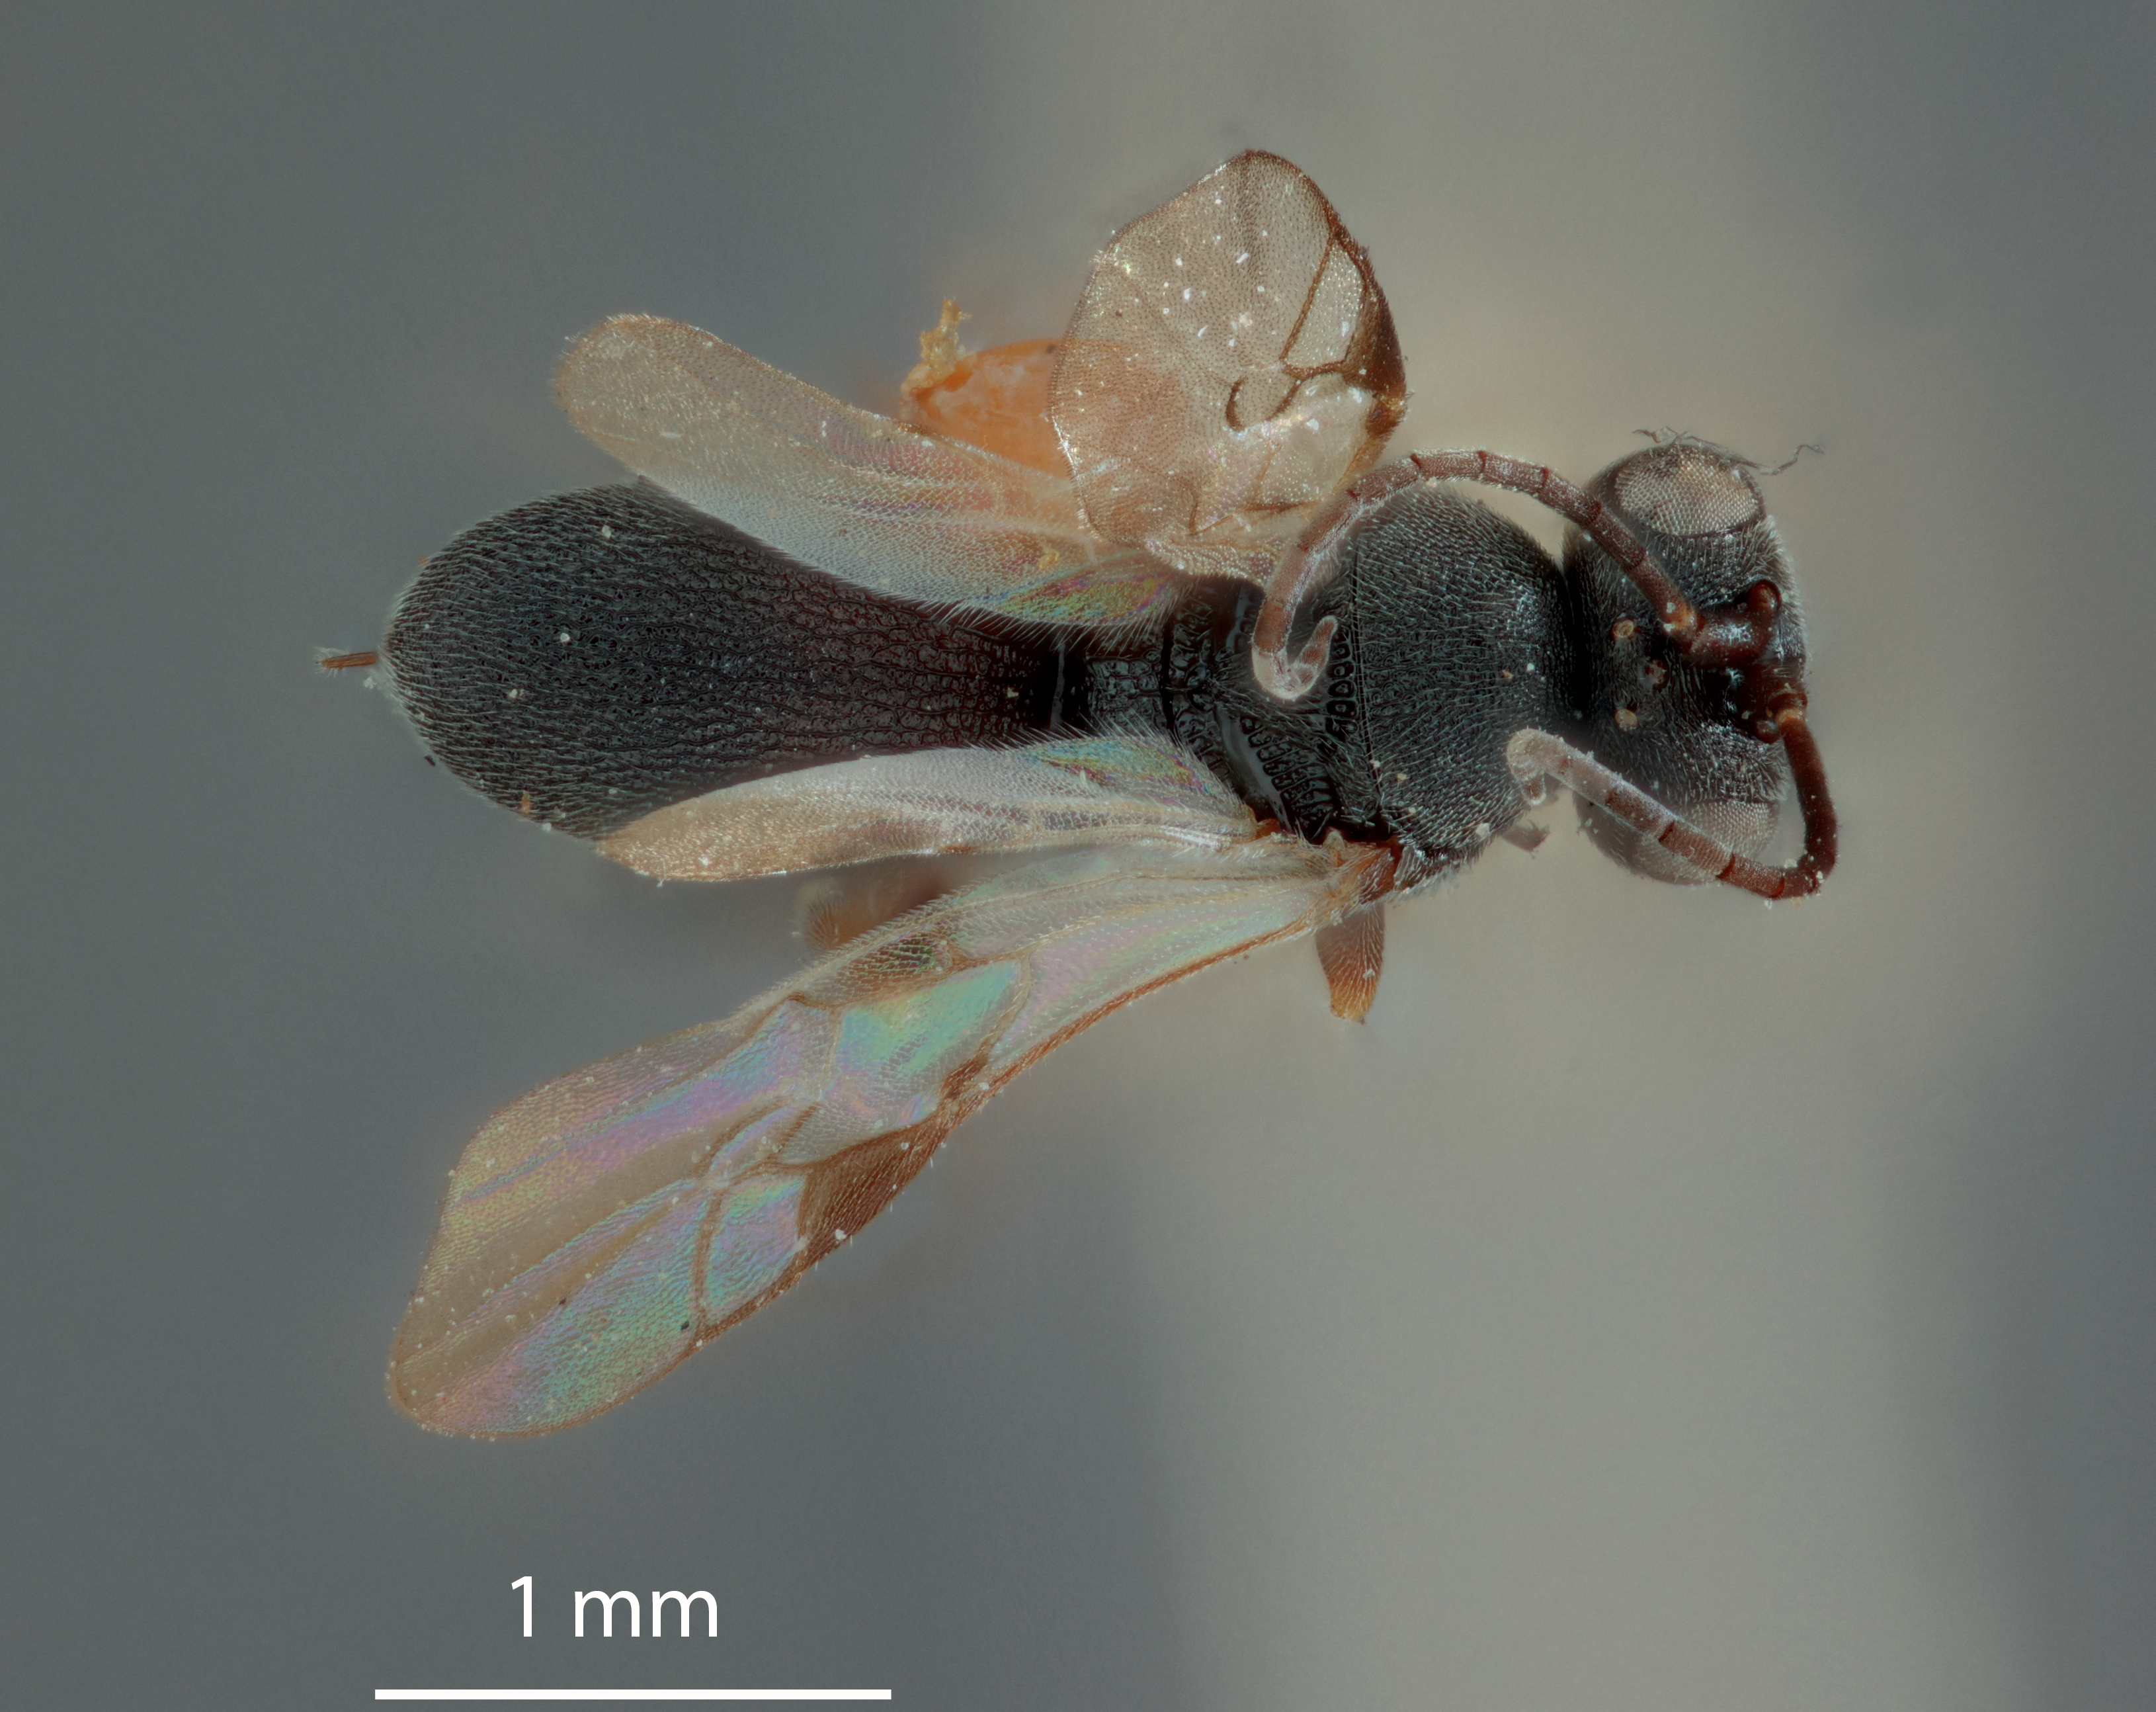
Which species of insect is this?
Chelonus phthorimaeae
